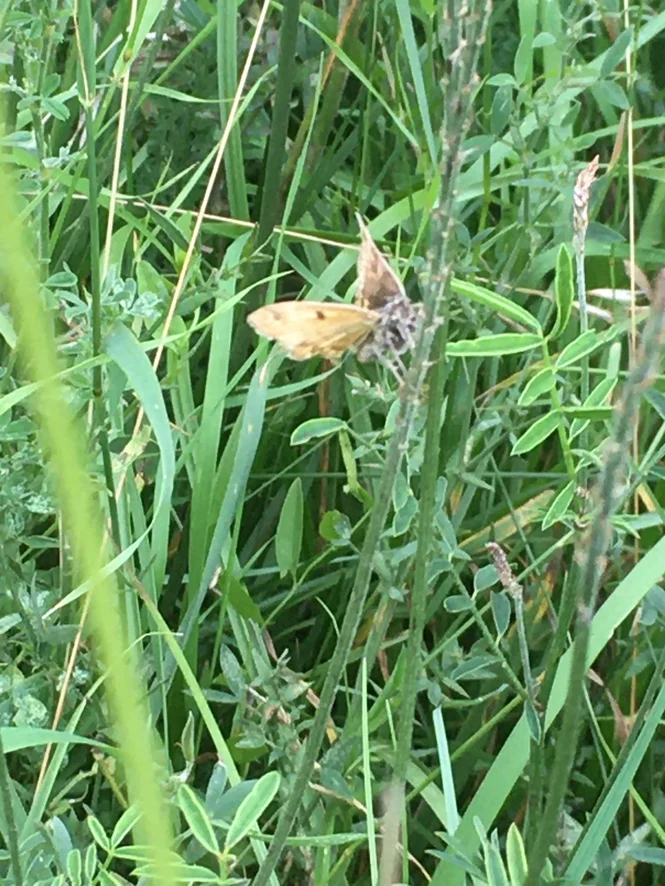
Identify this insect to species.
Euclidia glyphica
